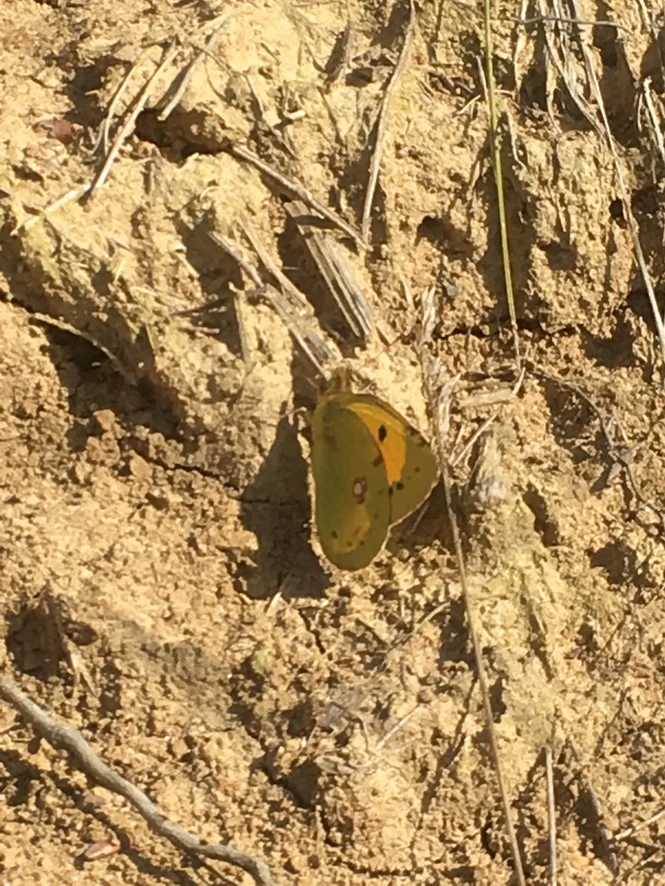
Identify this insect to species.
Colias croceus
